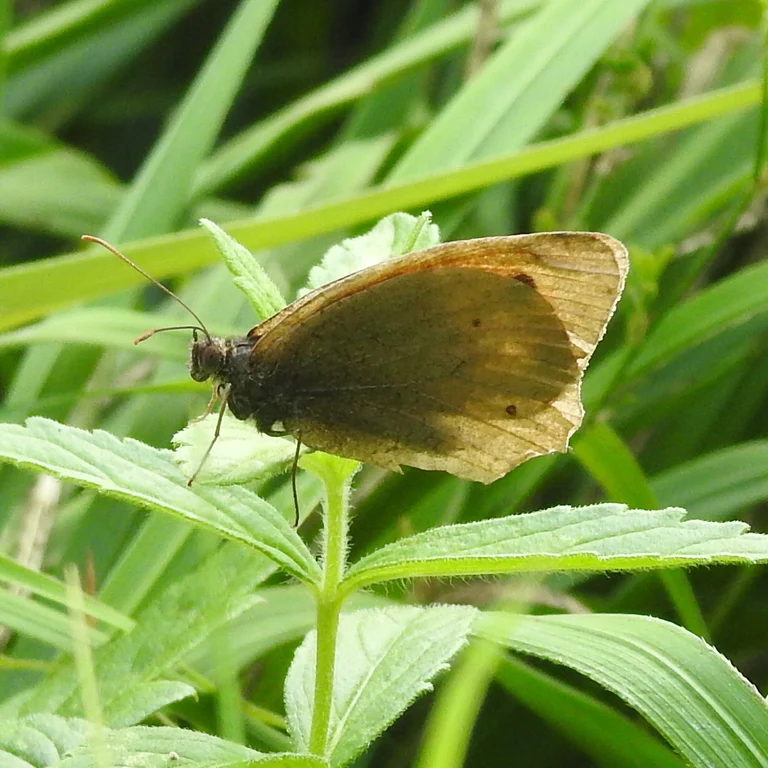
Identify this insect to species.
Maniola jurtina
